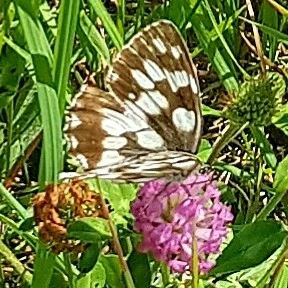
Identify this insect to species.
Melanargia galathea
